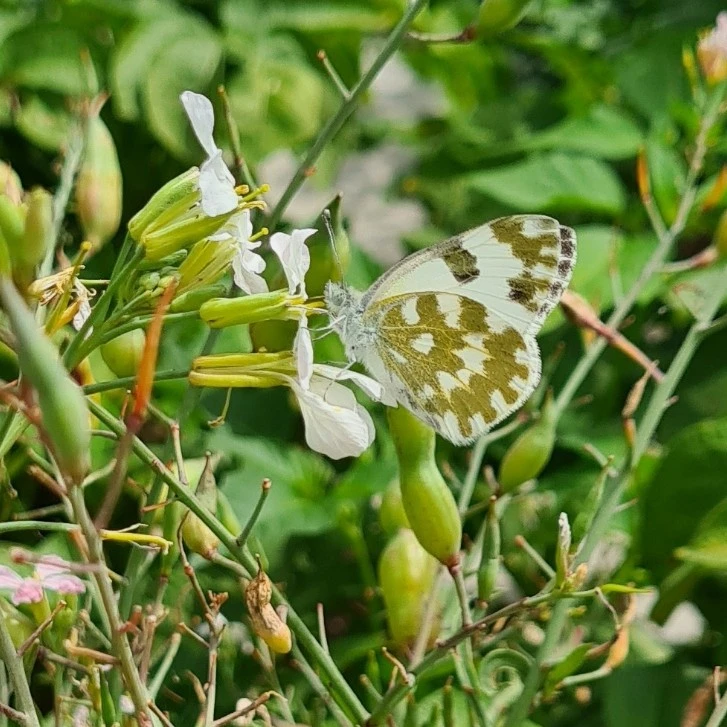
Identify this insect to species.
Pontia edusa
